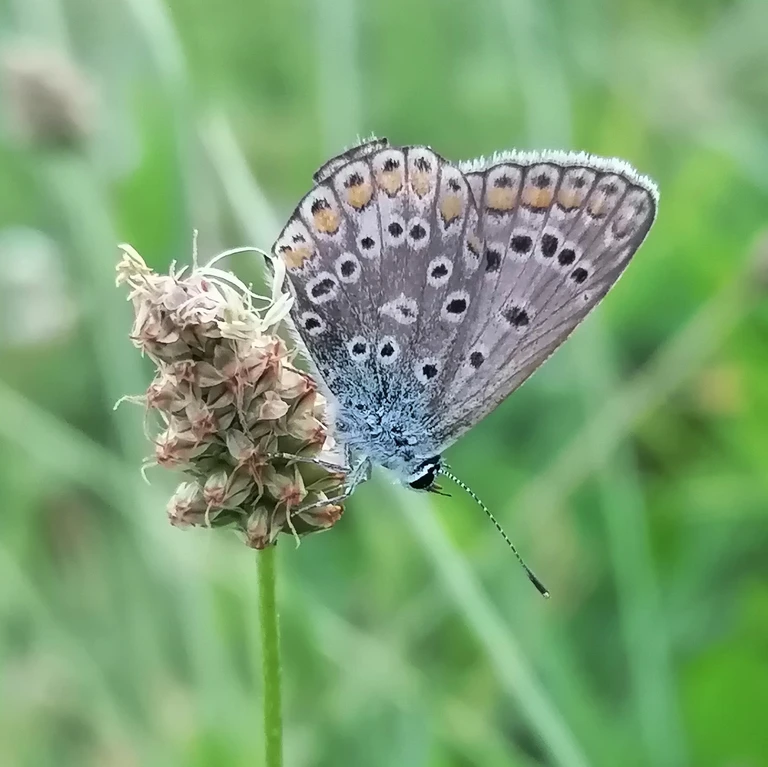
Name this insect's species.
Polyommatus icarus
